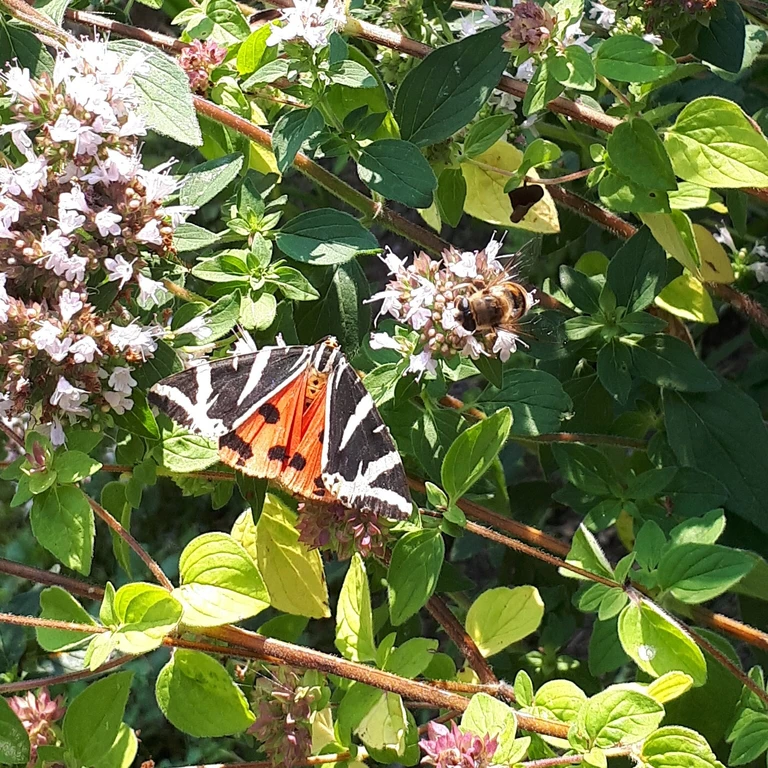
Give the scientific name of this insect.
Euplagia quadripunctaria
